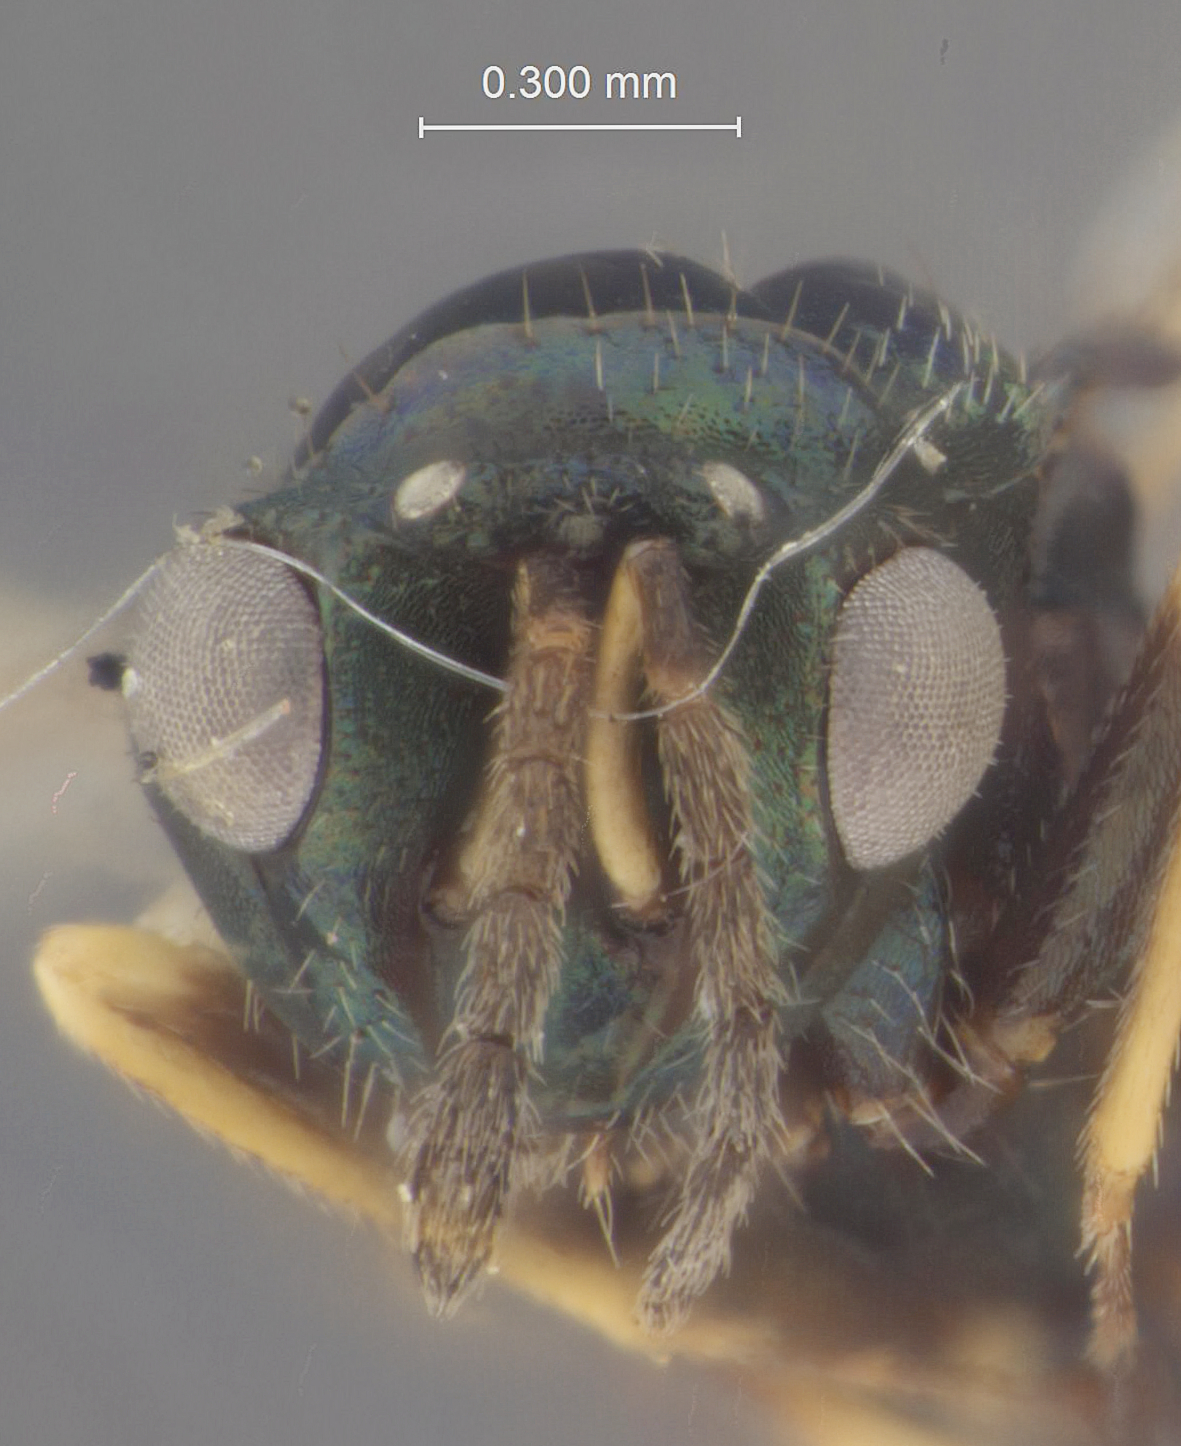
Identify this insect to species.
Tetrastichus gigas
